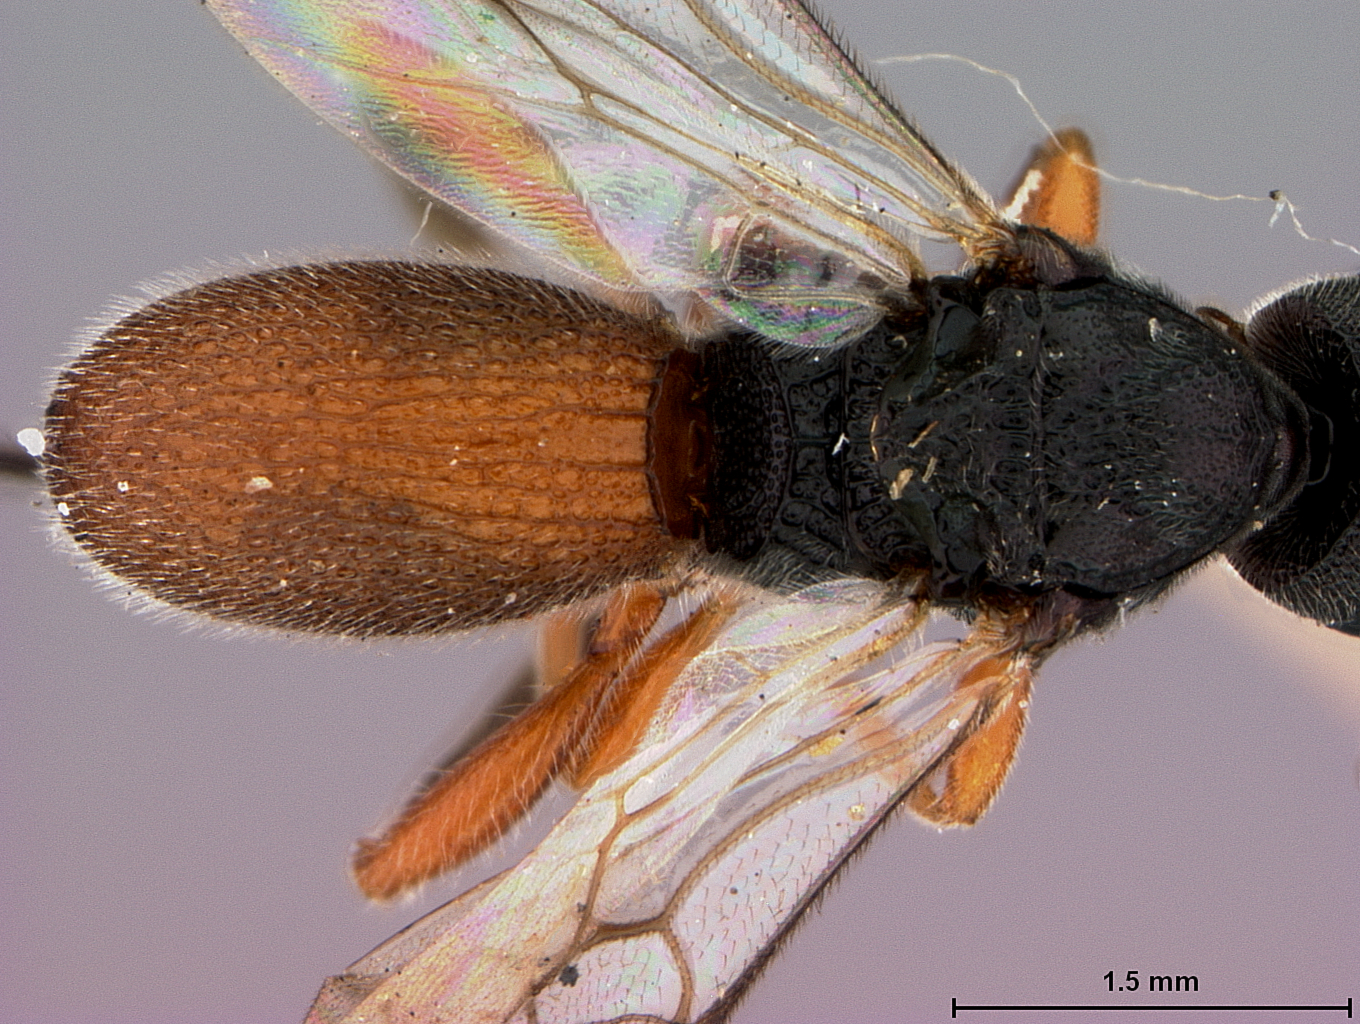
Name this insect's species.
Urosigalphus forbesi
